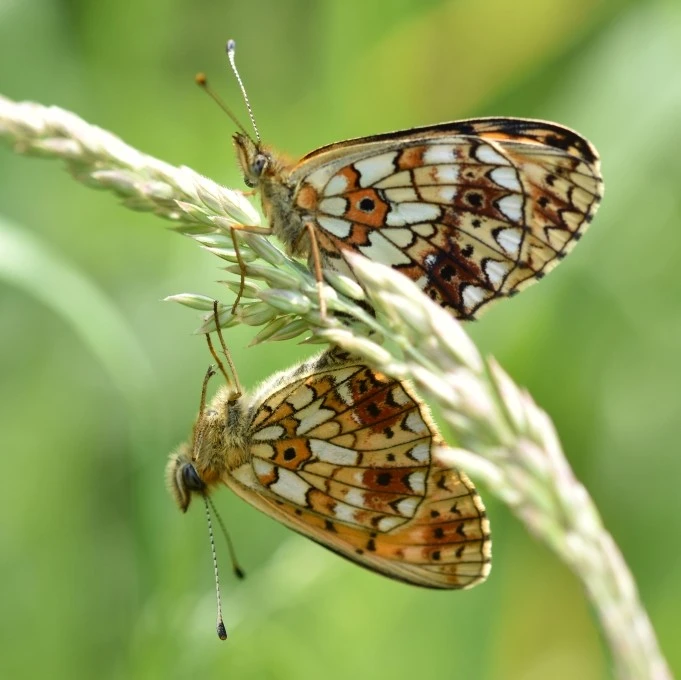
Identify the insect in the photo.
Boloria selene
